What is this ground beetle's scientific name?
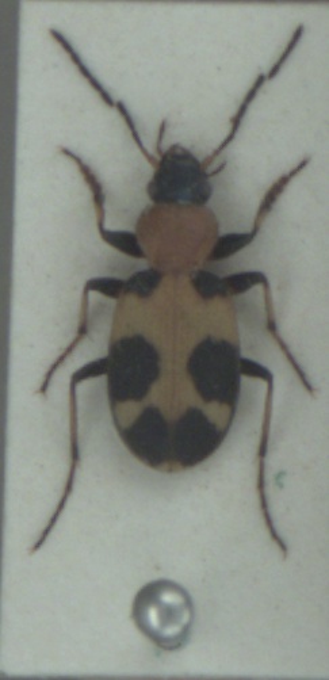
Callistus lunatus
